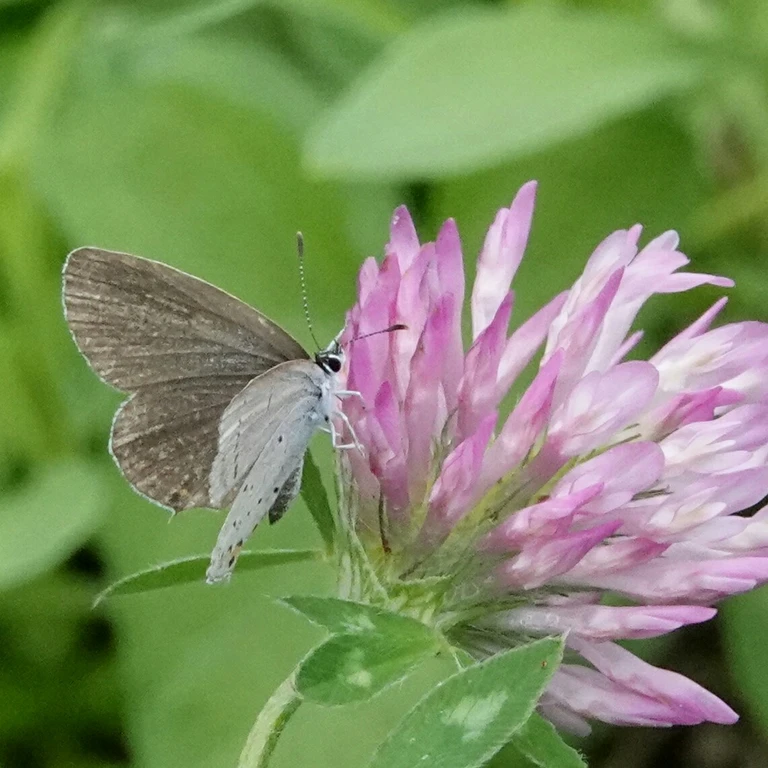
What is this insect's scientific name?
Cupido argiades (also Elkalyce argiades)
